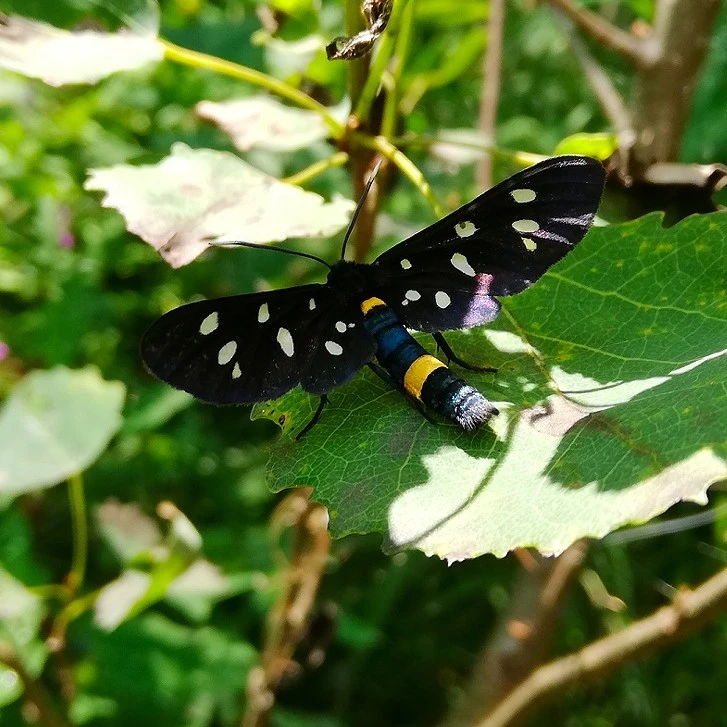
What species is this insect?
Amata phegea
